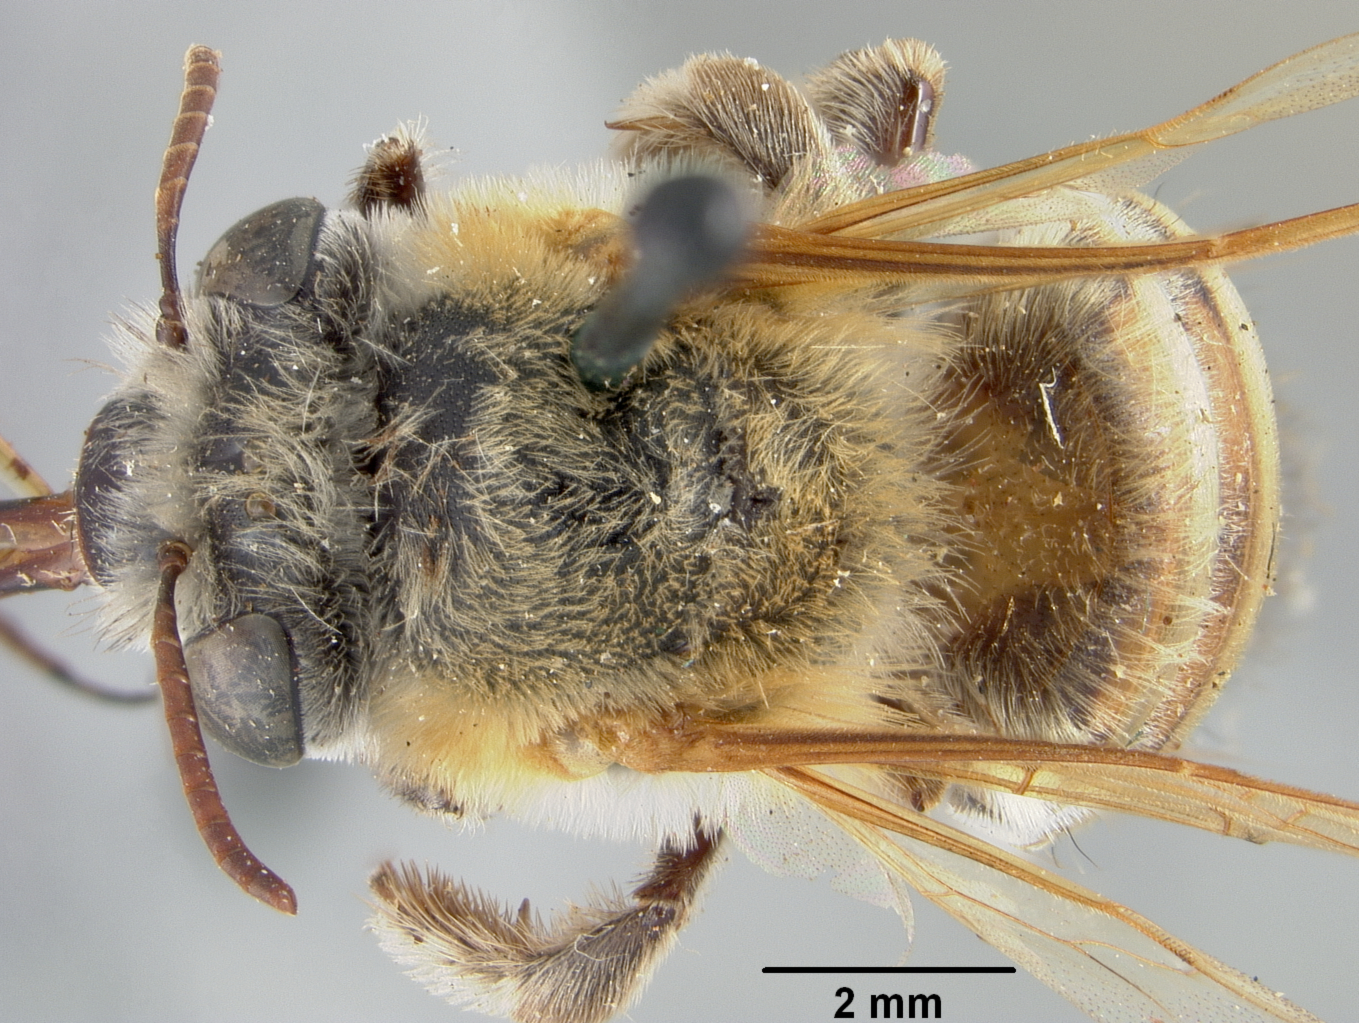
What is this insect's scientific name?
Macroglossapis cockerelli
